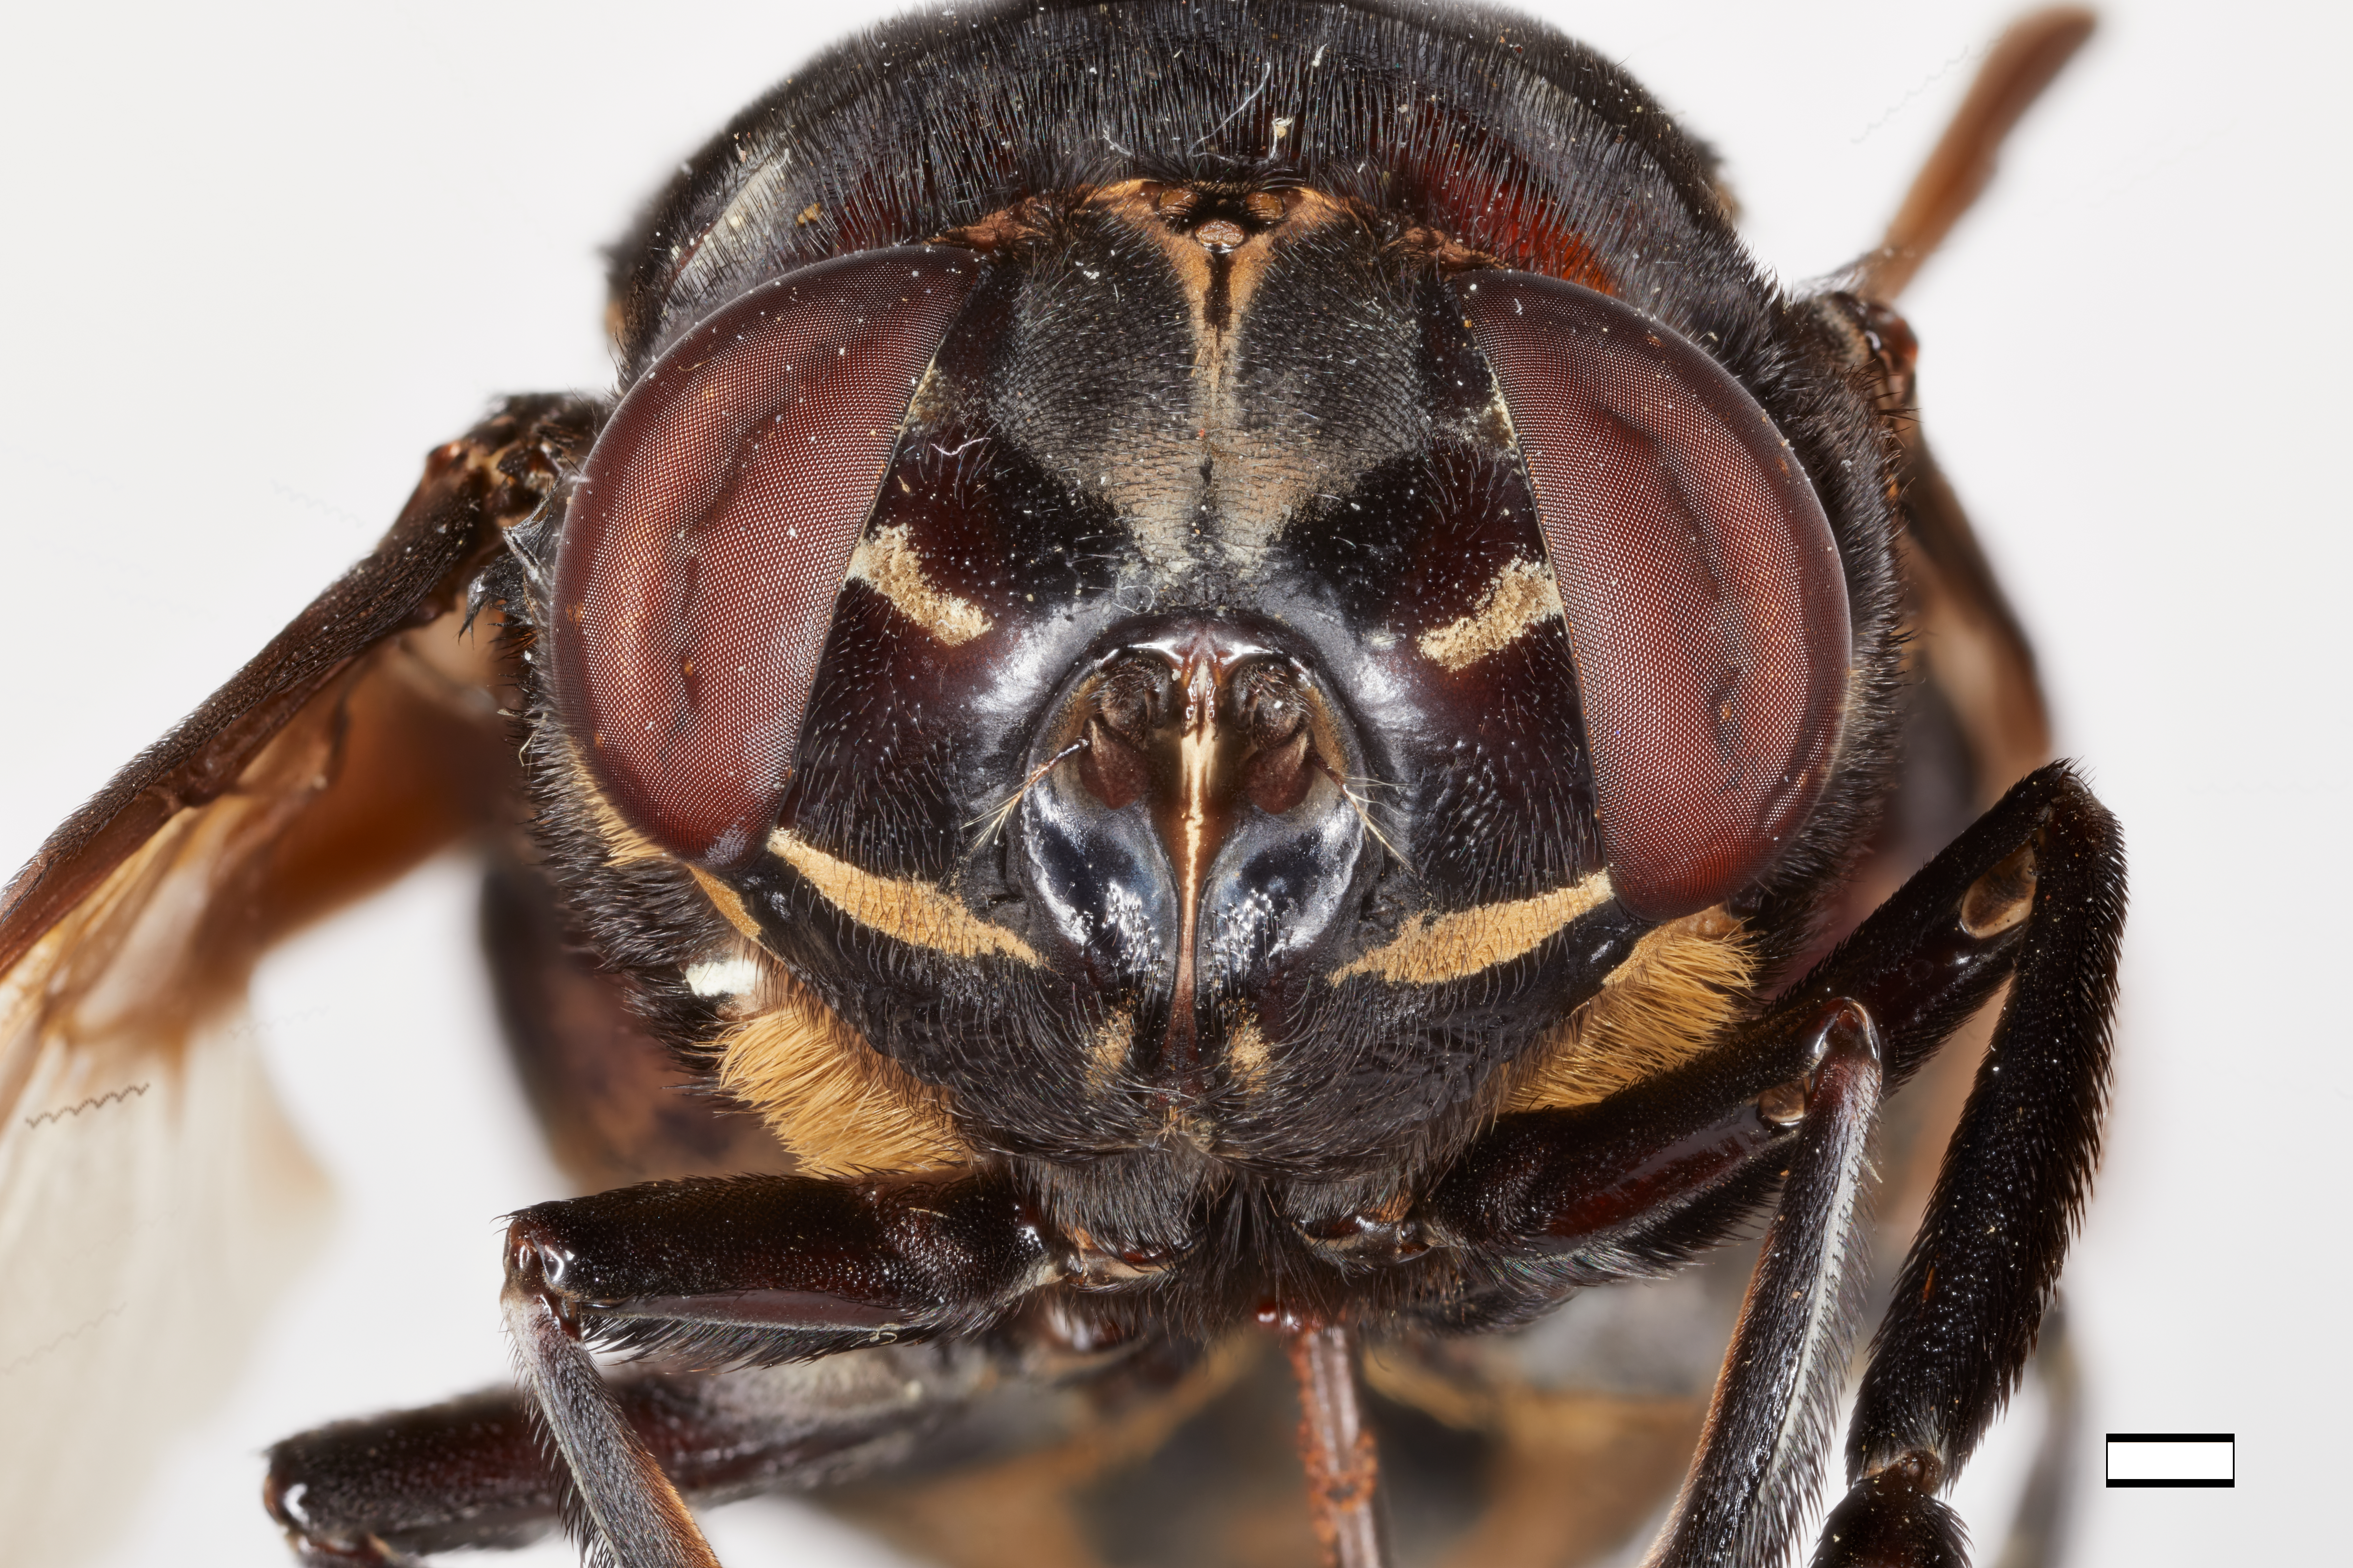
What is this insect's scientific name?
Cuterebra maculosa
